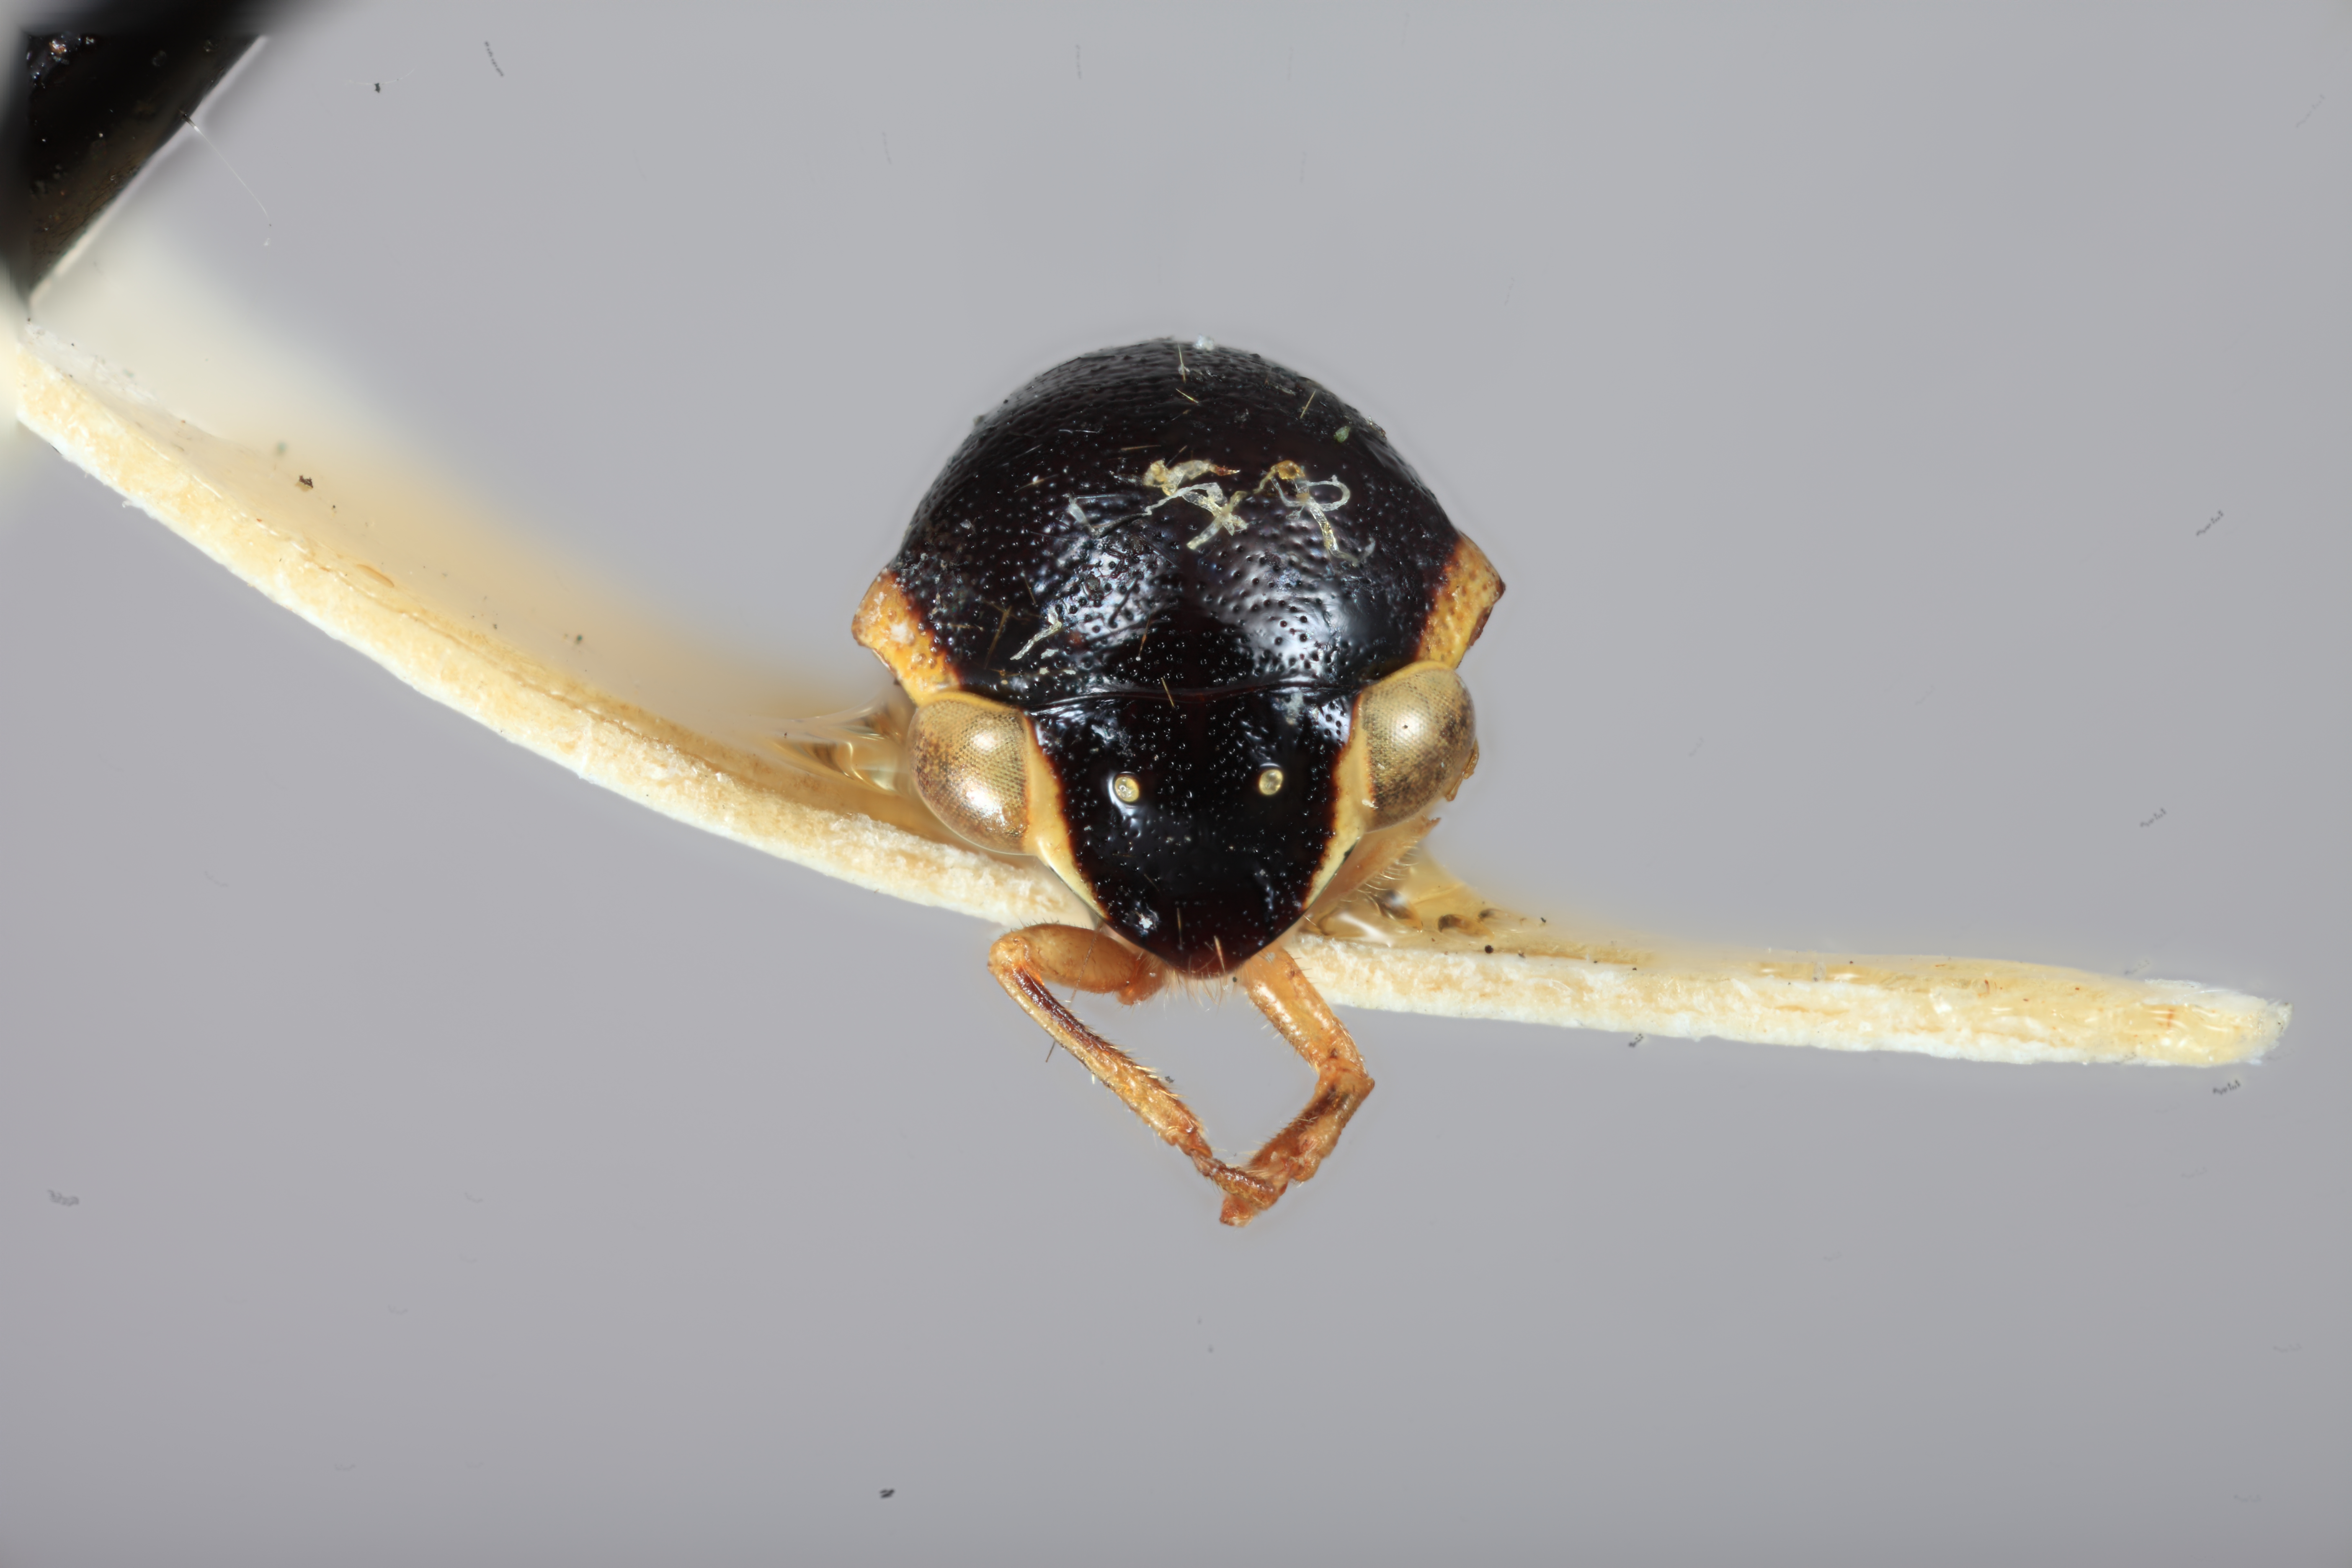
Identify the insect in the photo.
Vanduzea decorata
